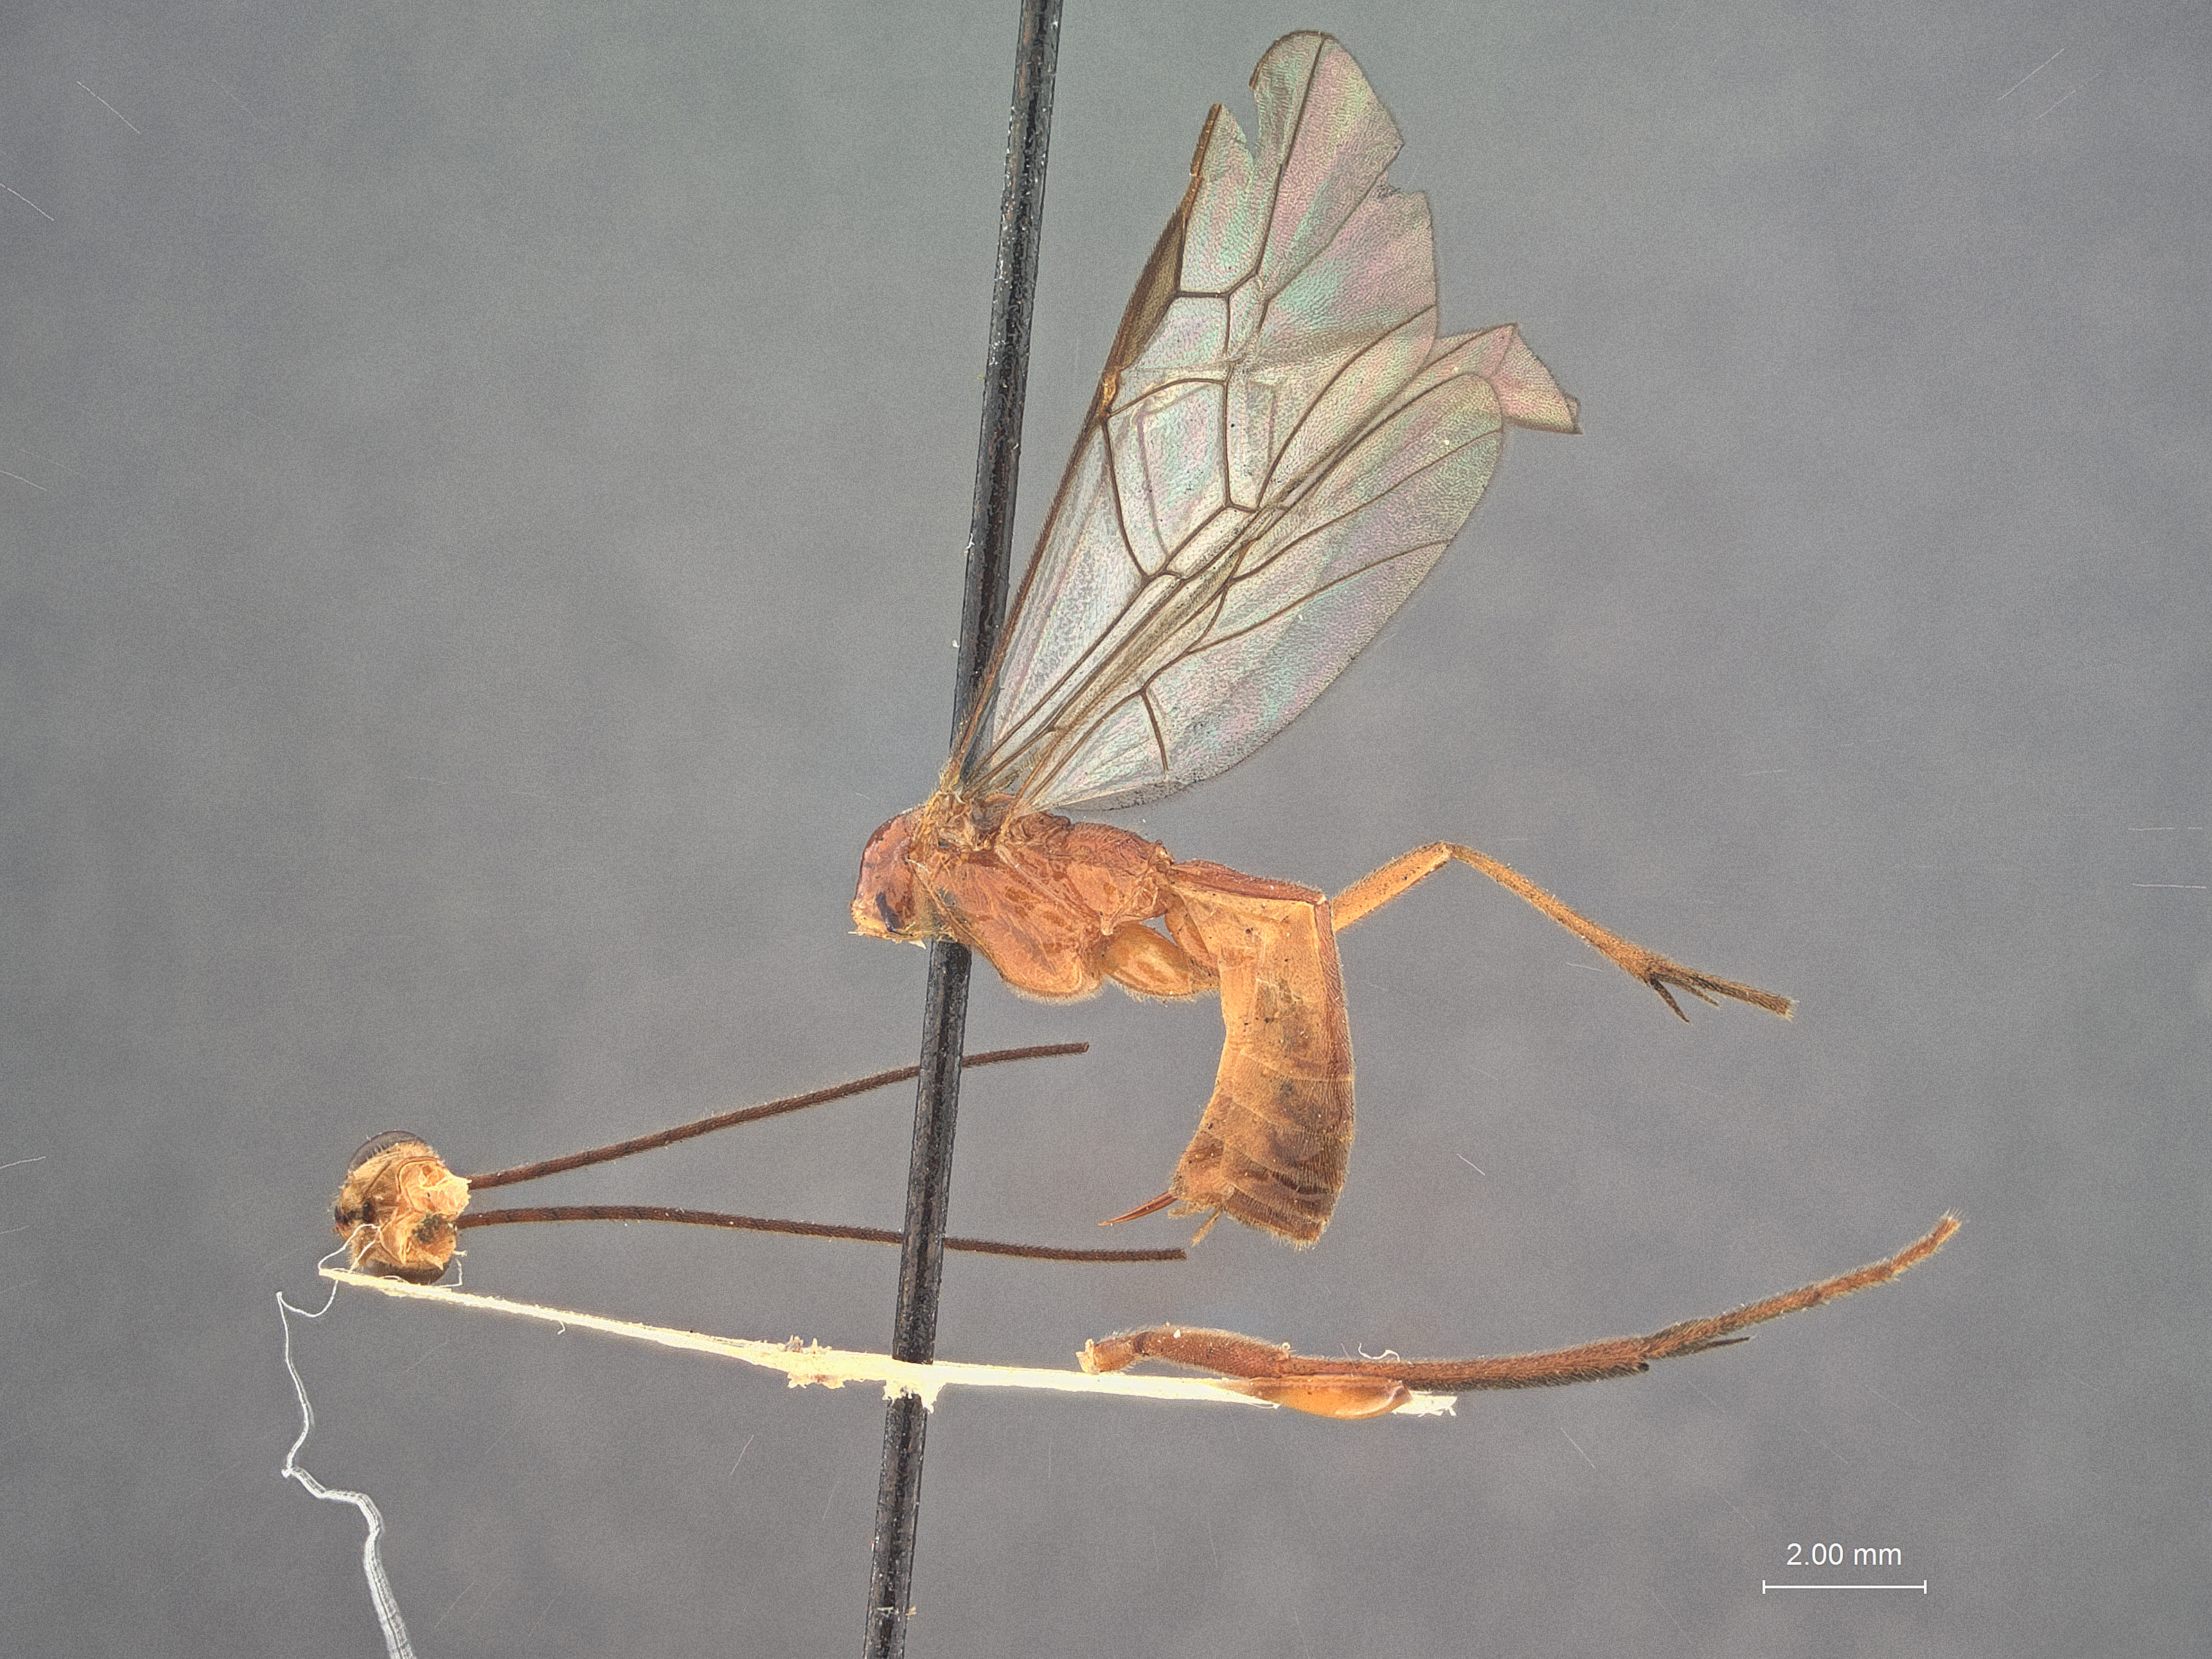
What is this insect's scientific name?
Zele rosenbergi
